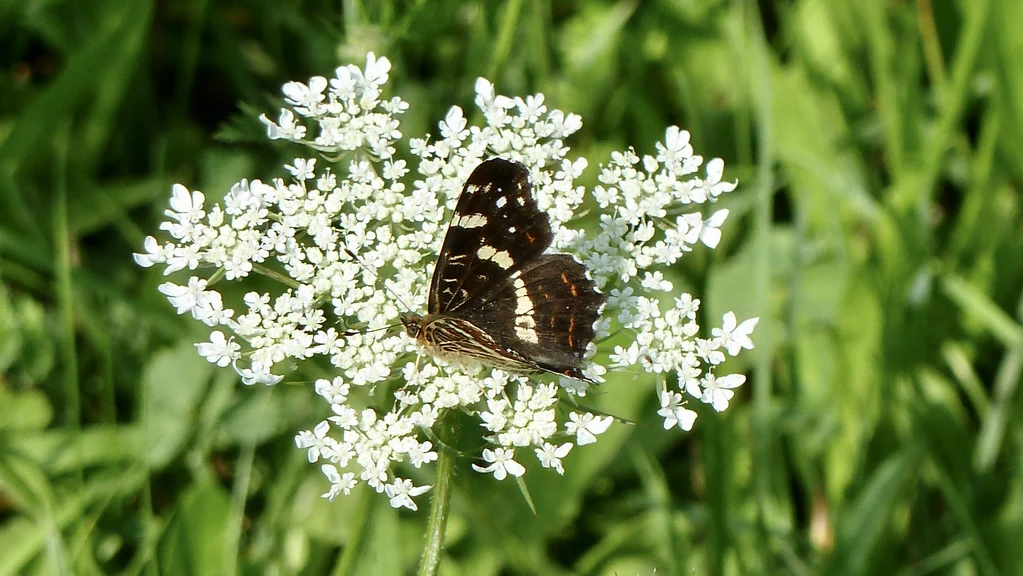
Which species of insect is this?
Araschnia levana
